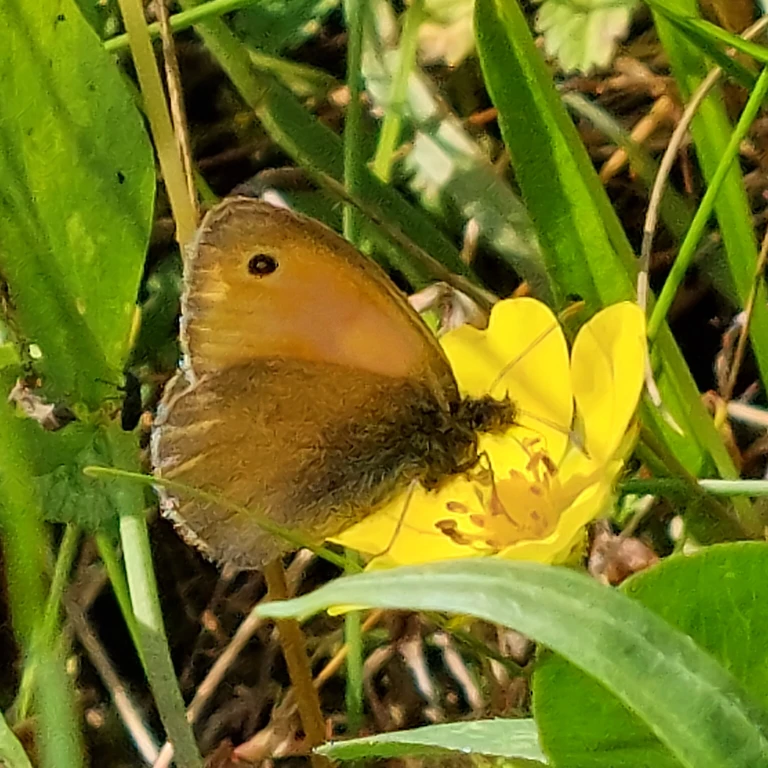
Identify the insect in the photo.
Coenonympha pamphilus
